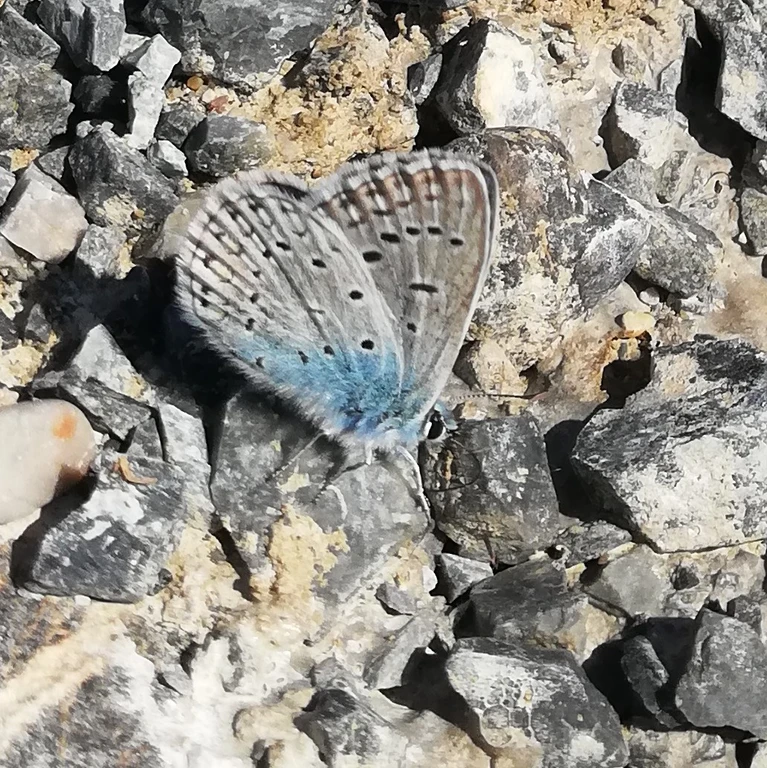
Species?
Polyommatus icarus
